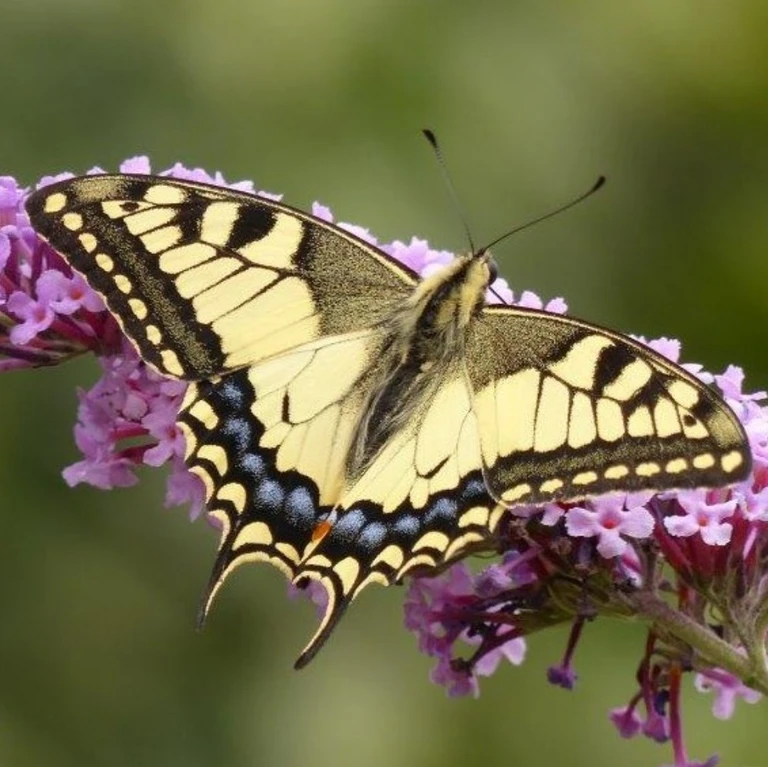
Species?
Papilio machaon
